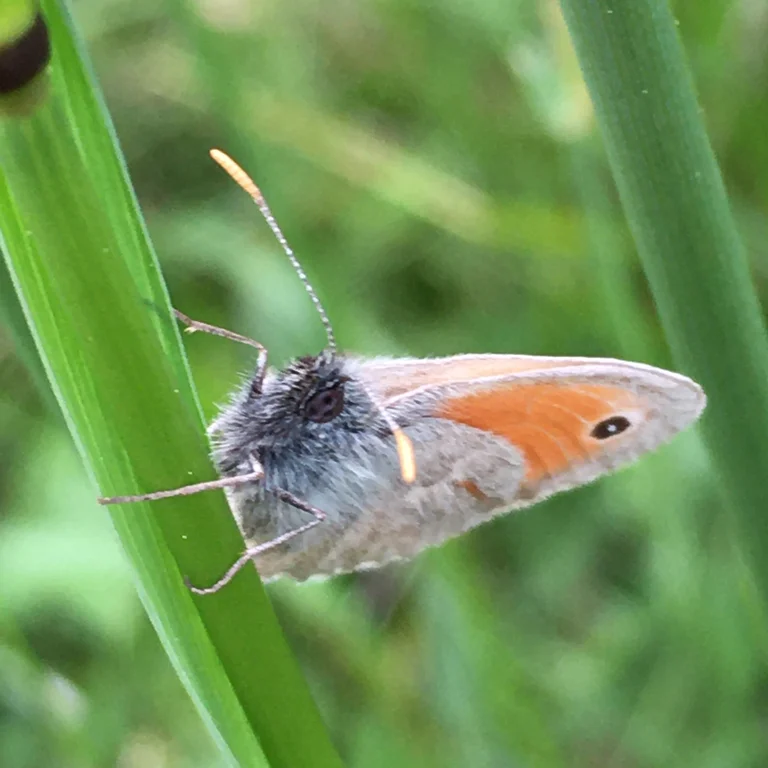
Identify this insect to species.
Coenonympha pamphilus
